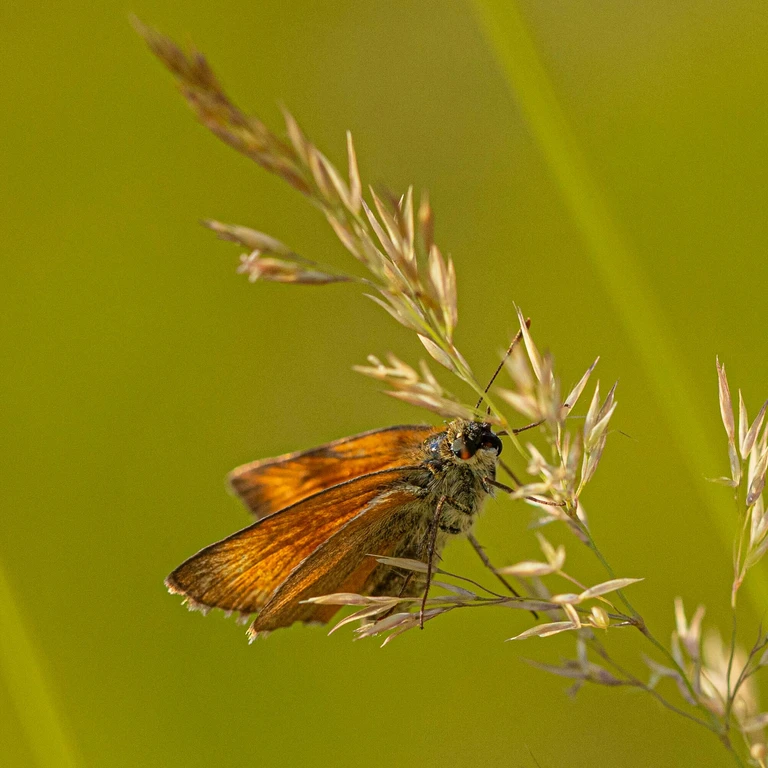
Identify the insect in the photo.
Ochlodes sylvanus (also Ochlodes venata)
